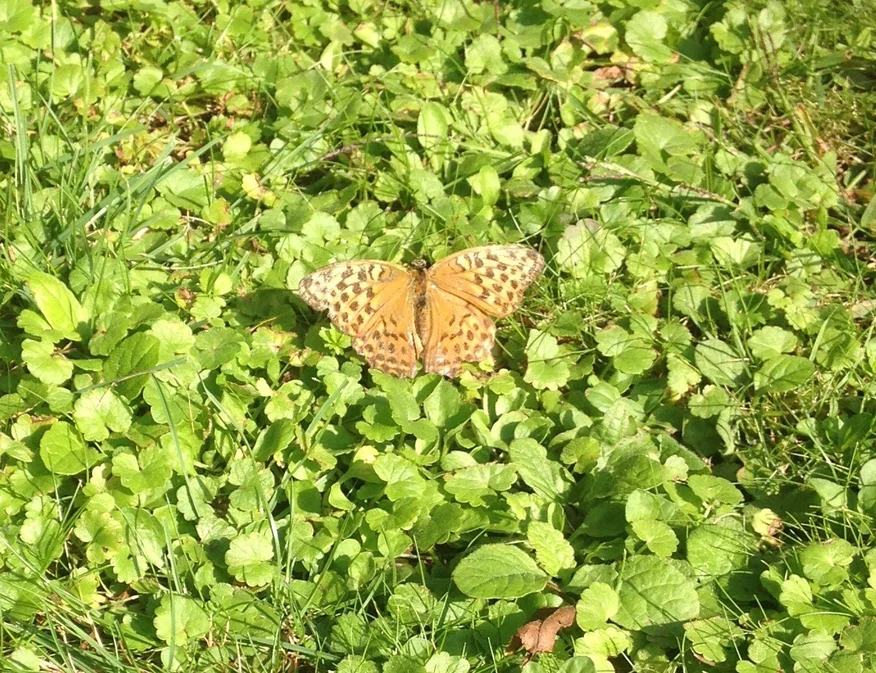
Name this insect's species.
Argynnis paphia
